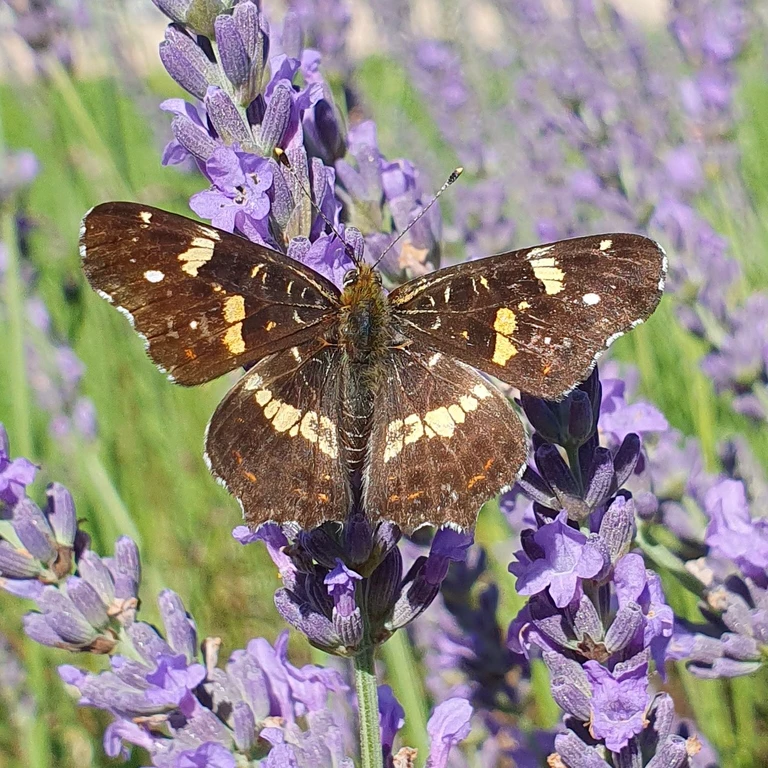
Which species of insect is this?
Araschnia levana
